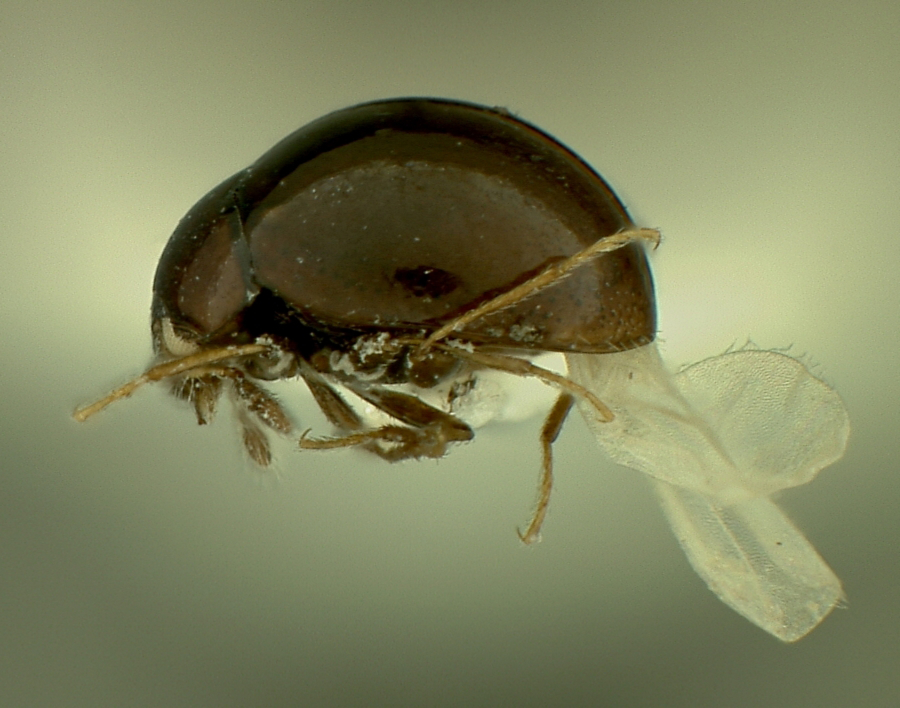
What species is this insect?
Rhymbomicrus caseyi
